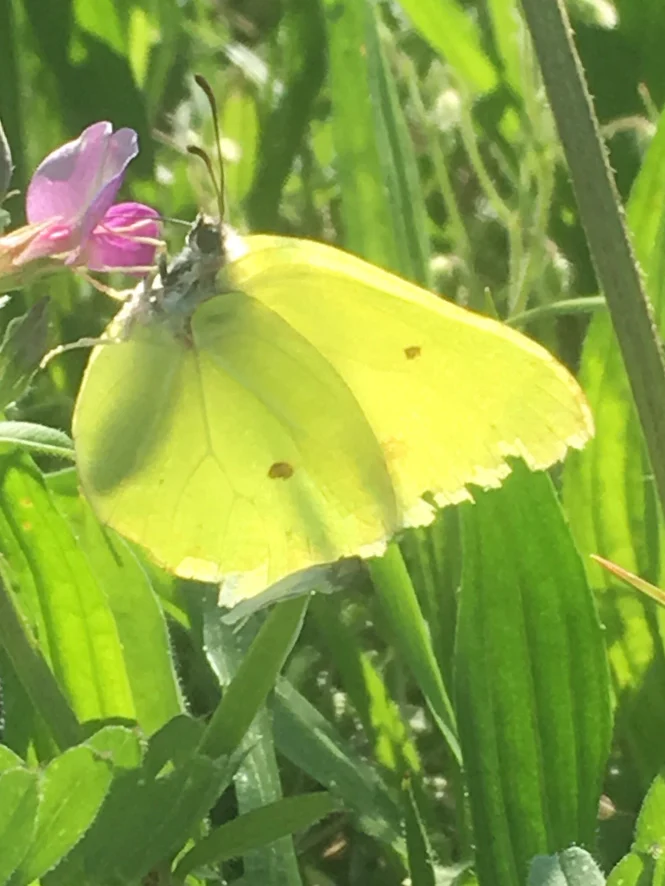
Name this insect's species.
Gonepteryx rhamni
